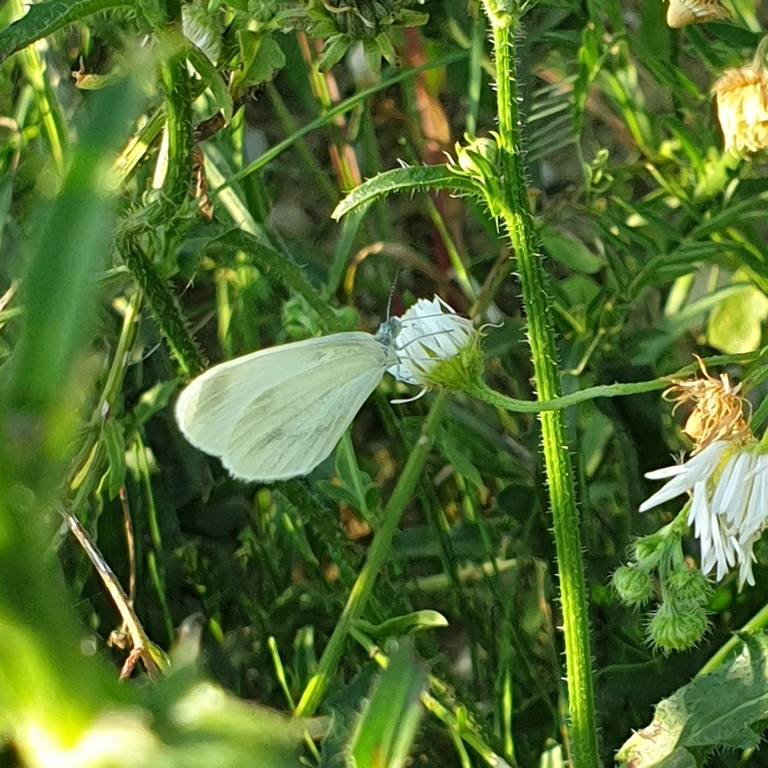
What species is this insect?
Leptidea sinapis/juvernica
